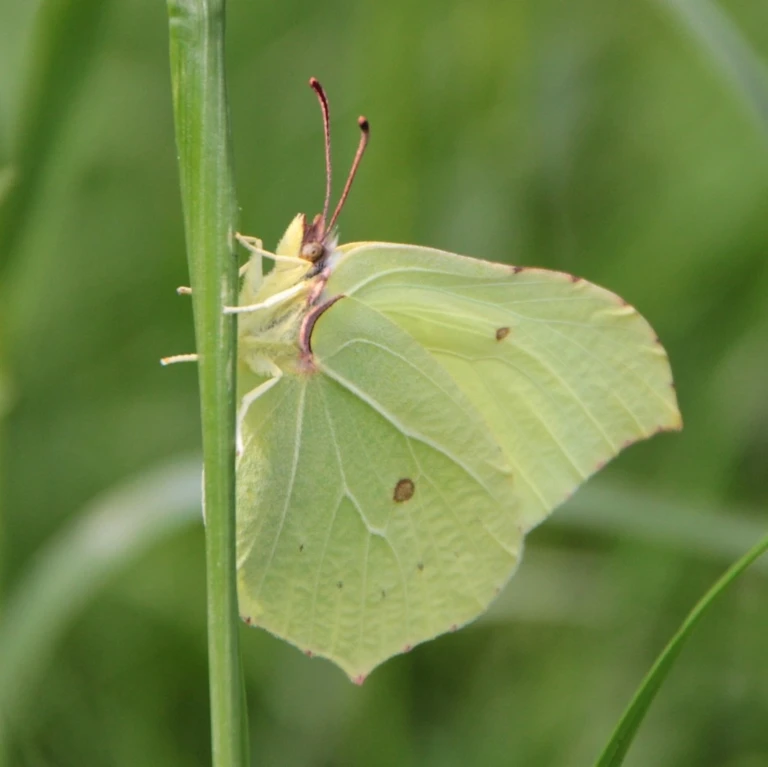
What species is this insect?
Gonepteryx rhamni
